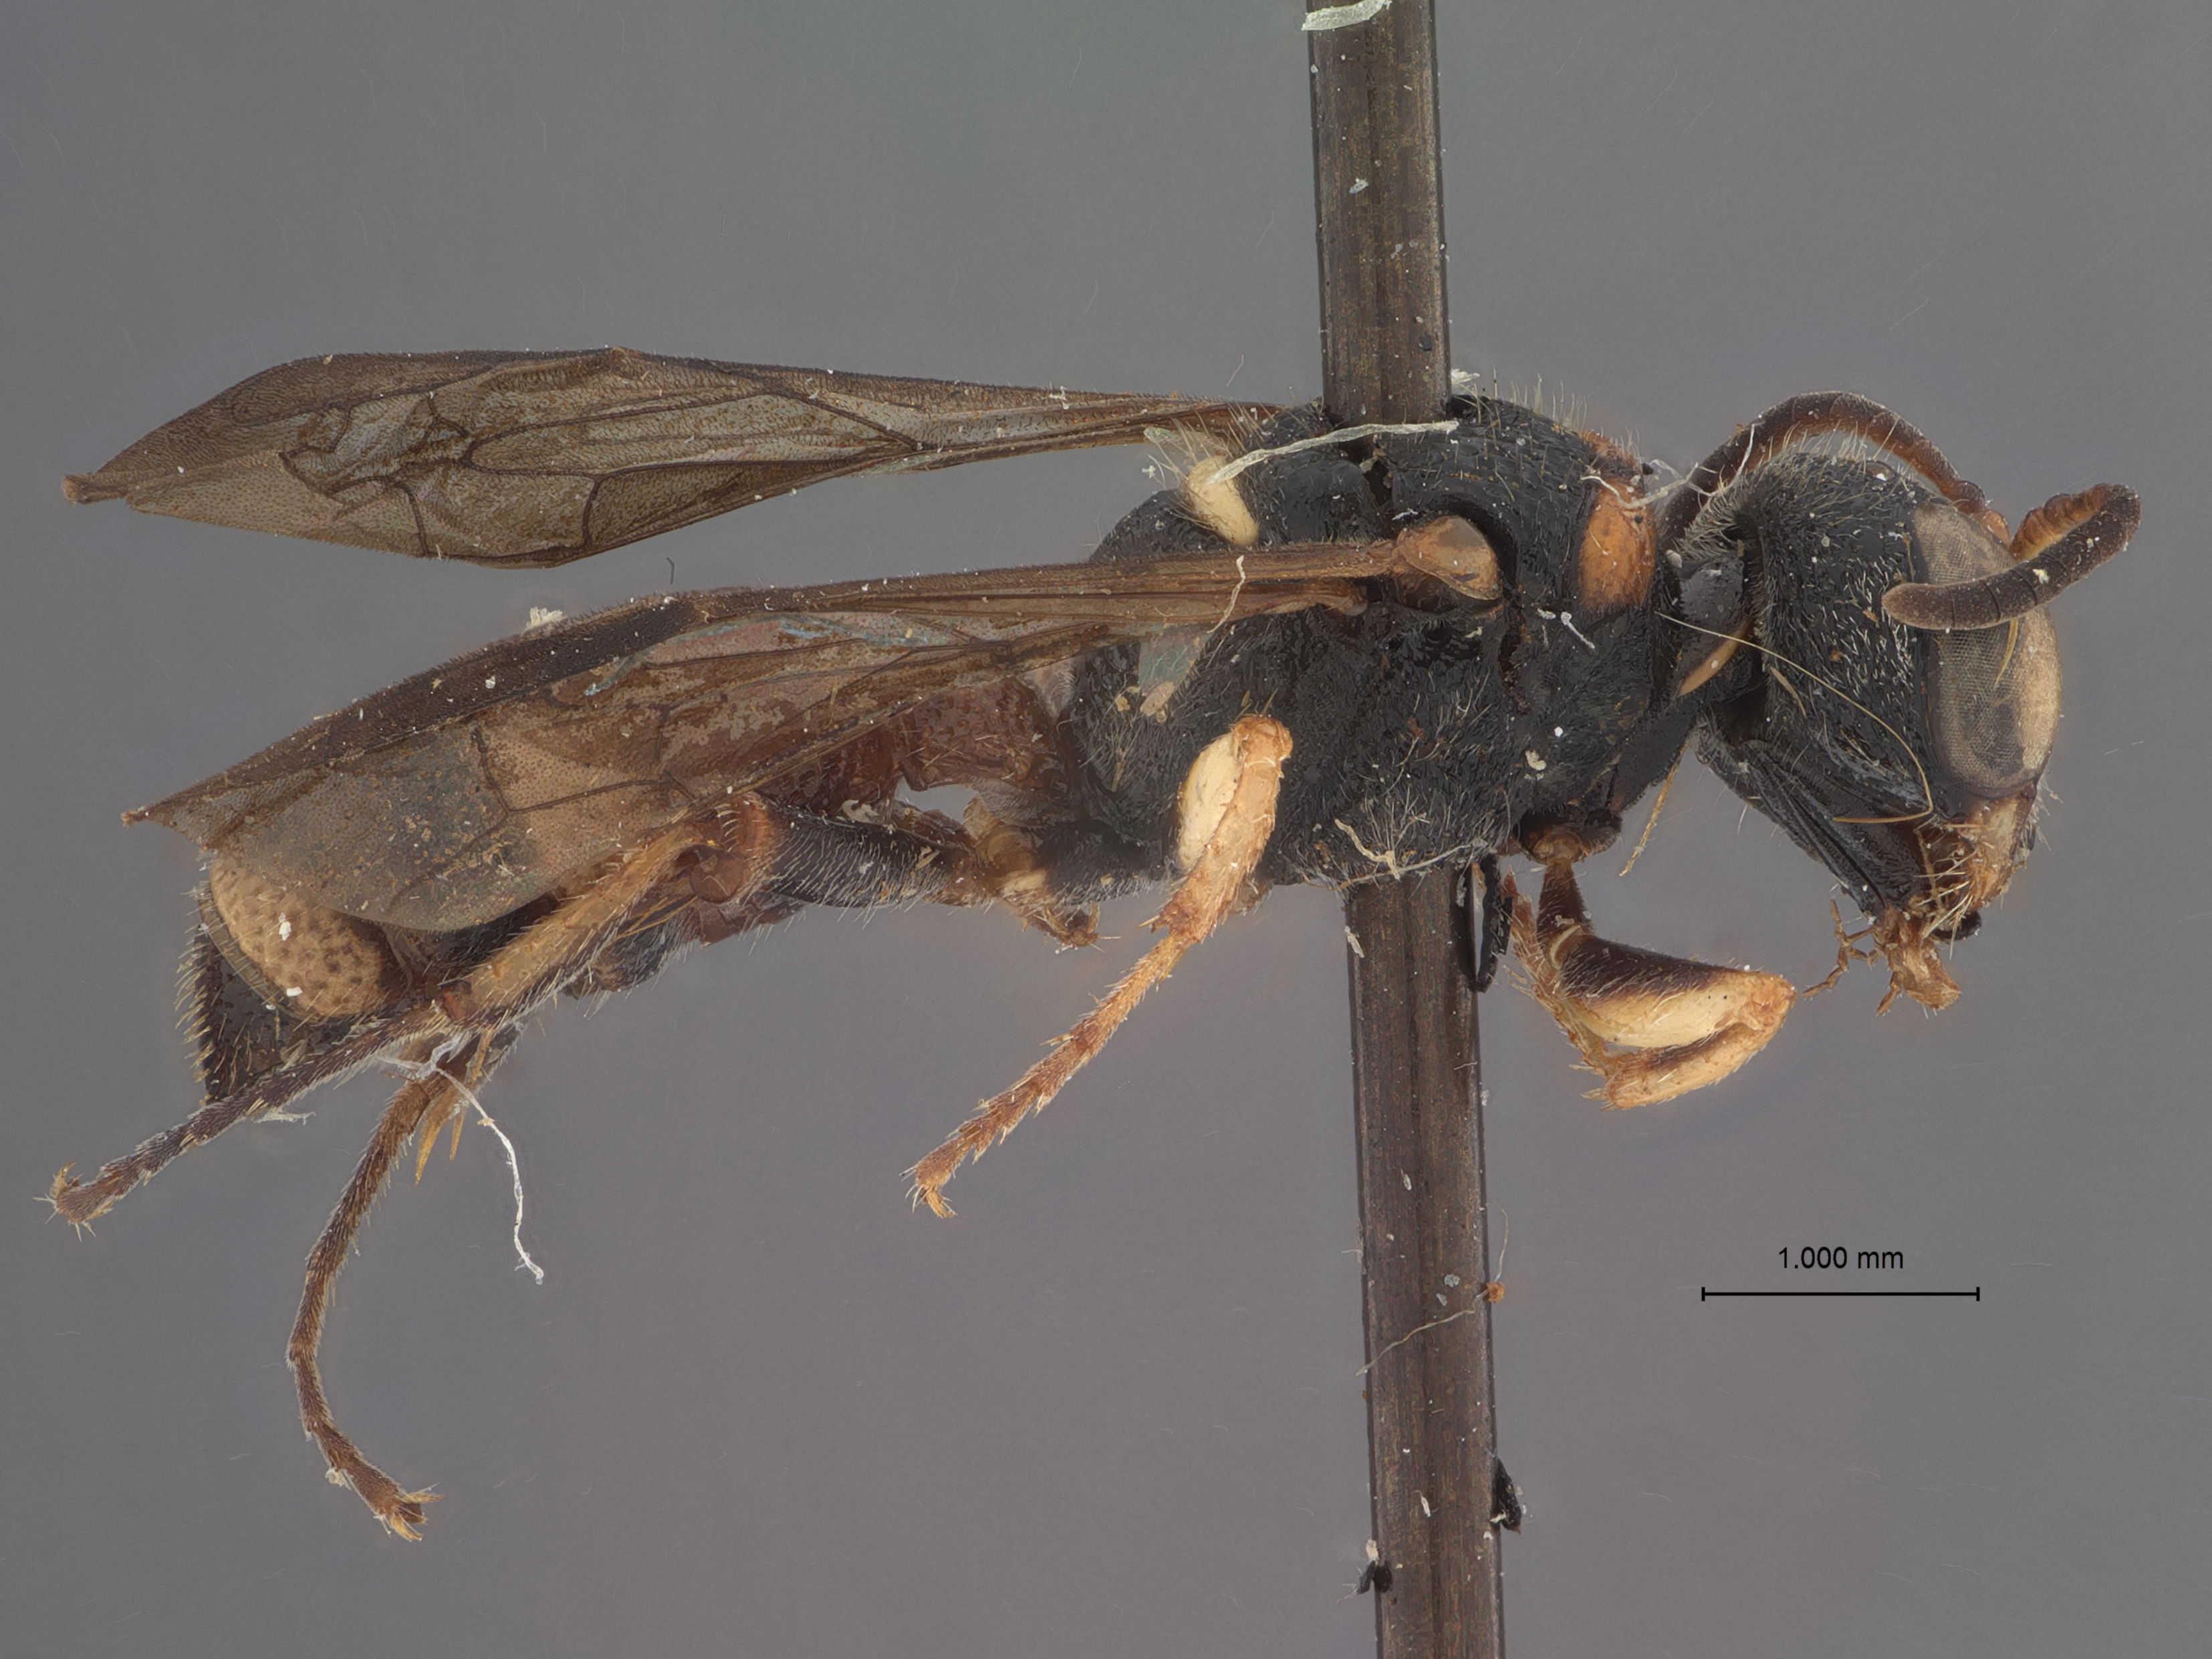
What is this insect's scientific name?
Cerceris windorum
